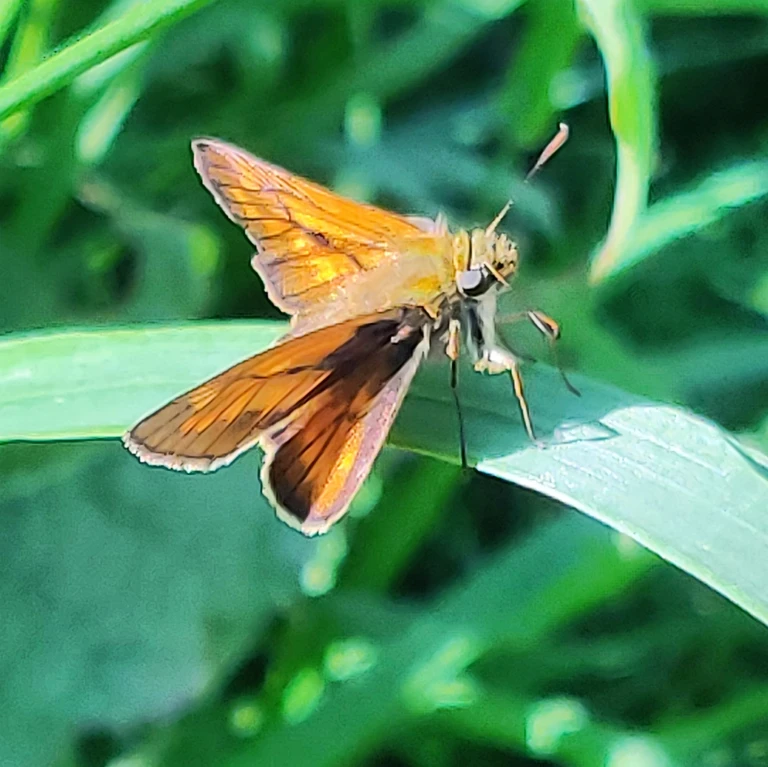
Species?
Ochlodes sylvanus (also Ochlodes venata)
